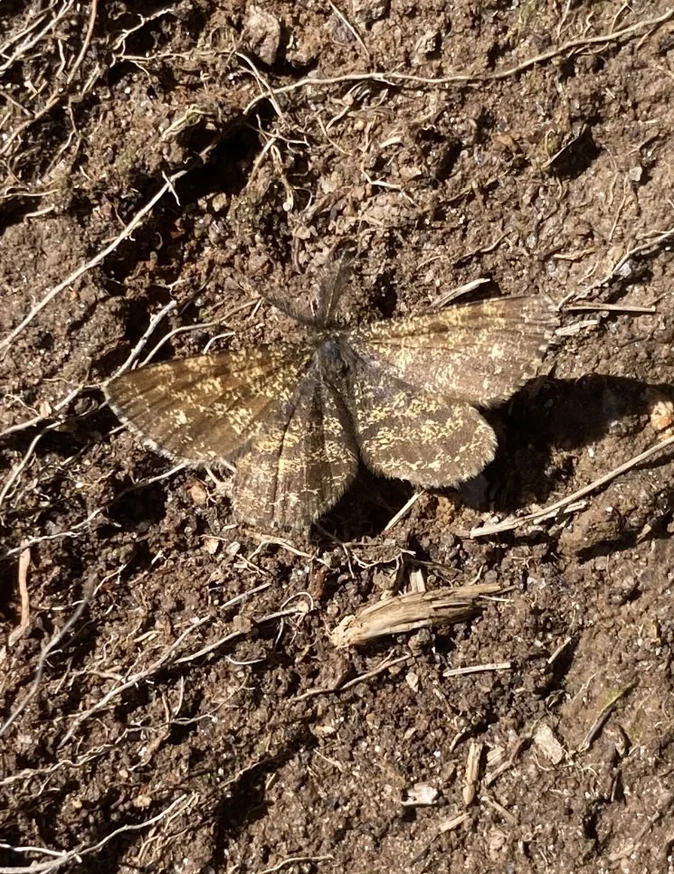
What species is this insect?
Ematurga atomaria
